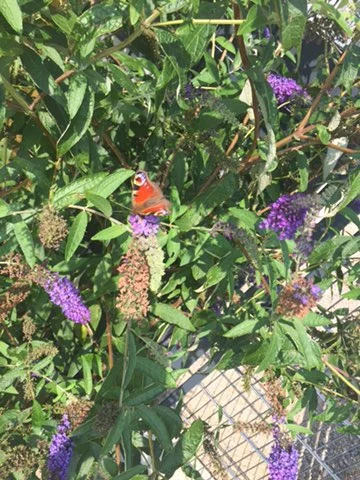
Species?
Aglais io
